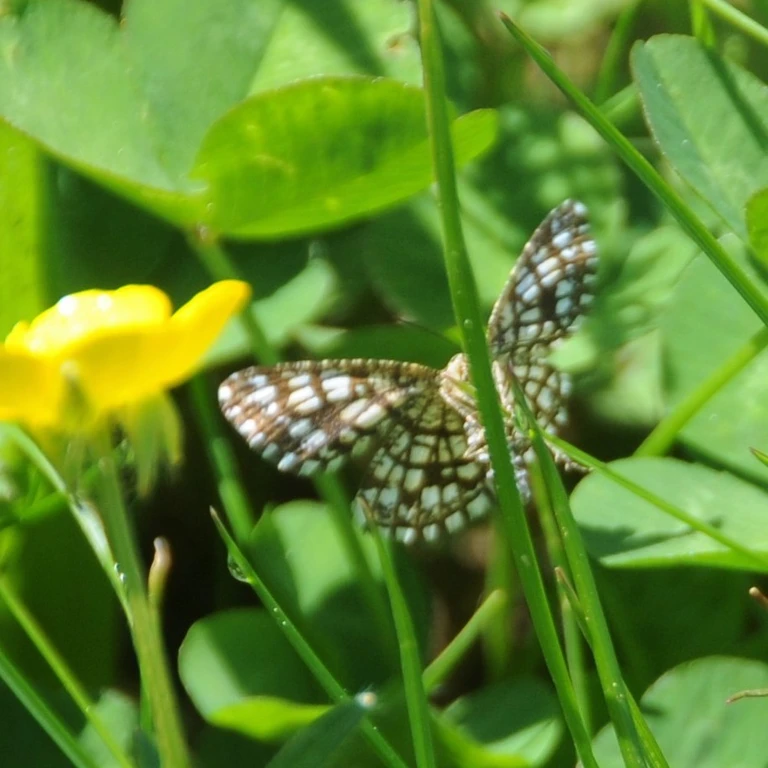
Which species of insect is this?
Chiasmia clathrata
